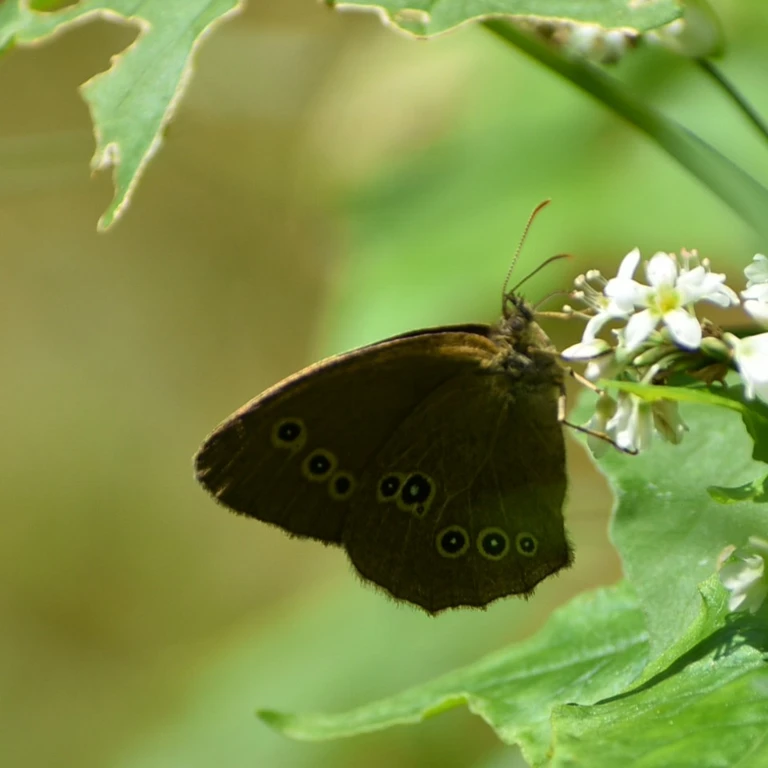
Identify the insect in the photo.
Aphantopus hyperantus
